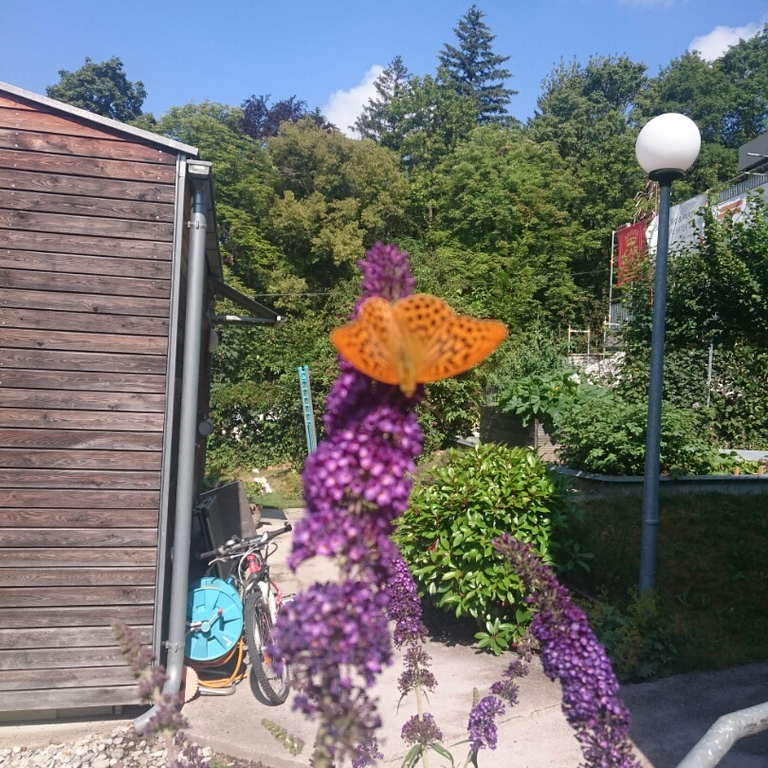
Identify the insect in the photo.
Argynnis paphia
